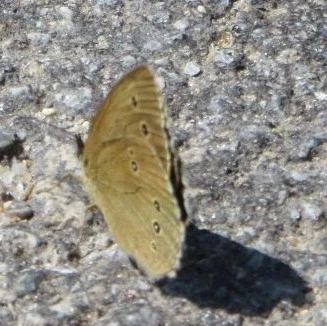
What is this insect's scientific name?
Aphantopus hyperantus
